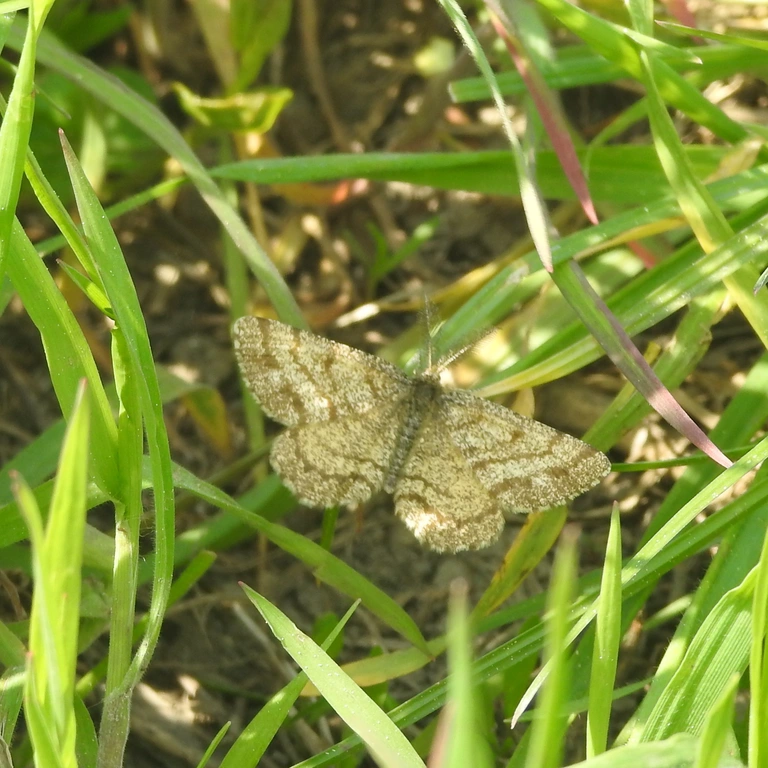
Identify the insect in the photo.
Ematurga atomaria
